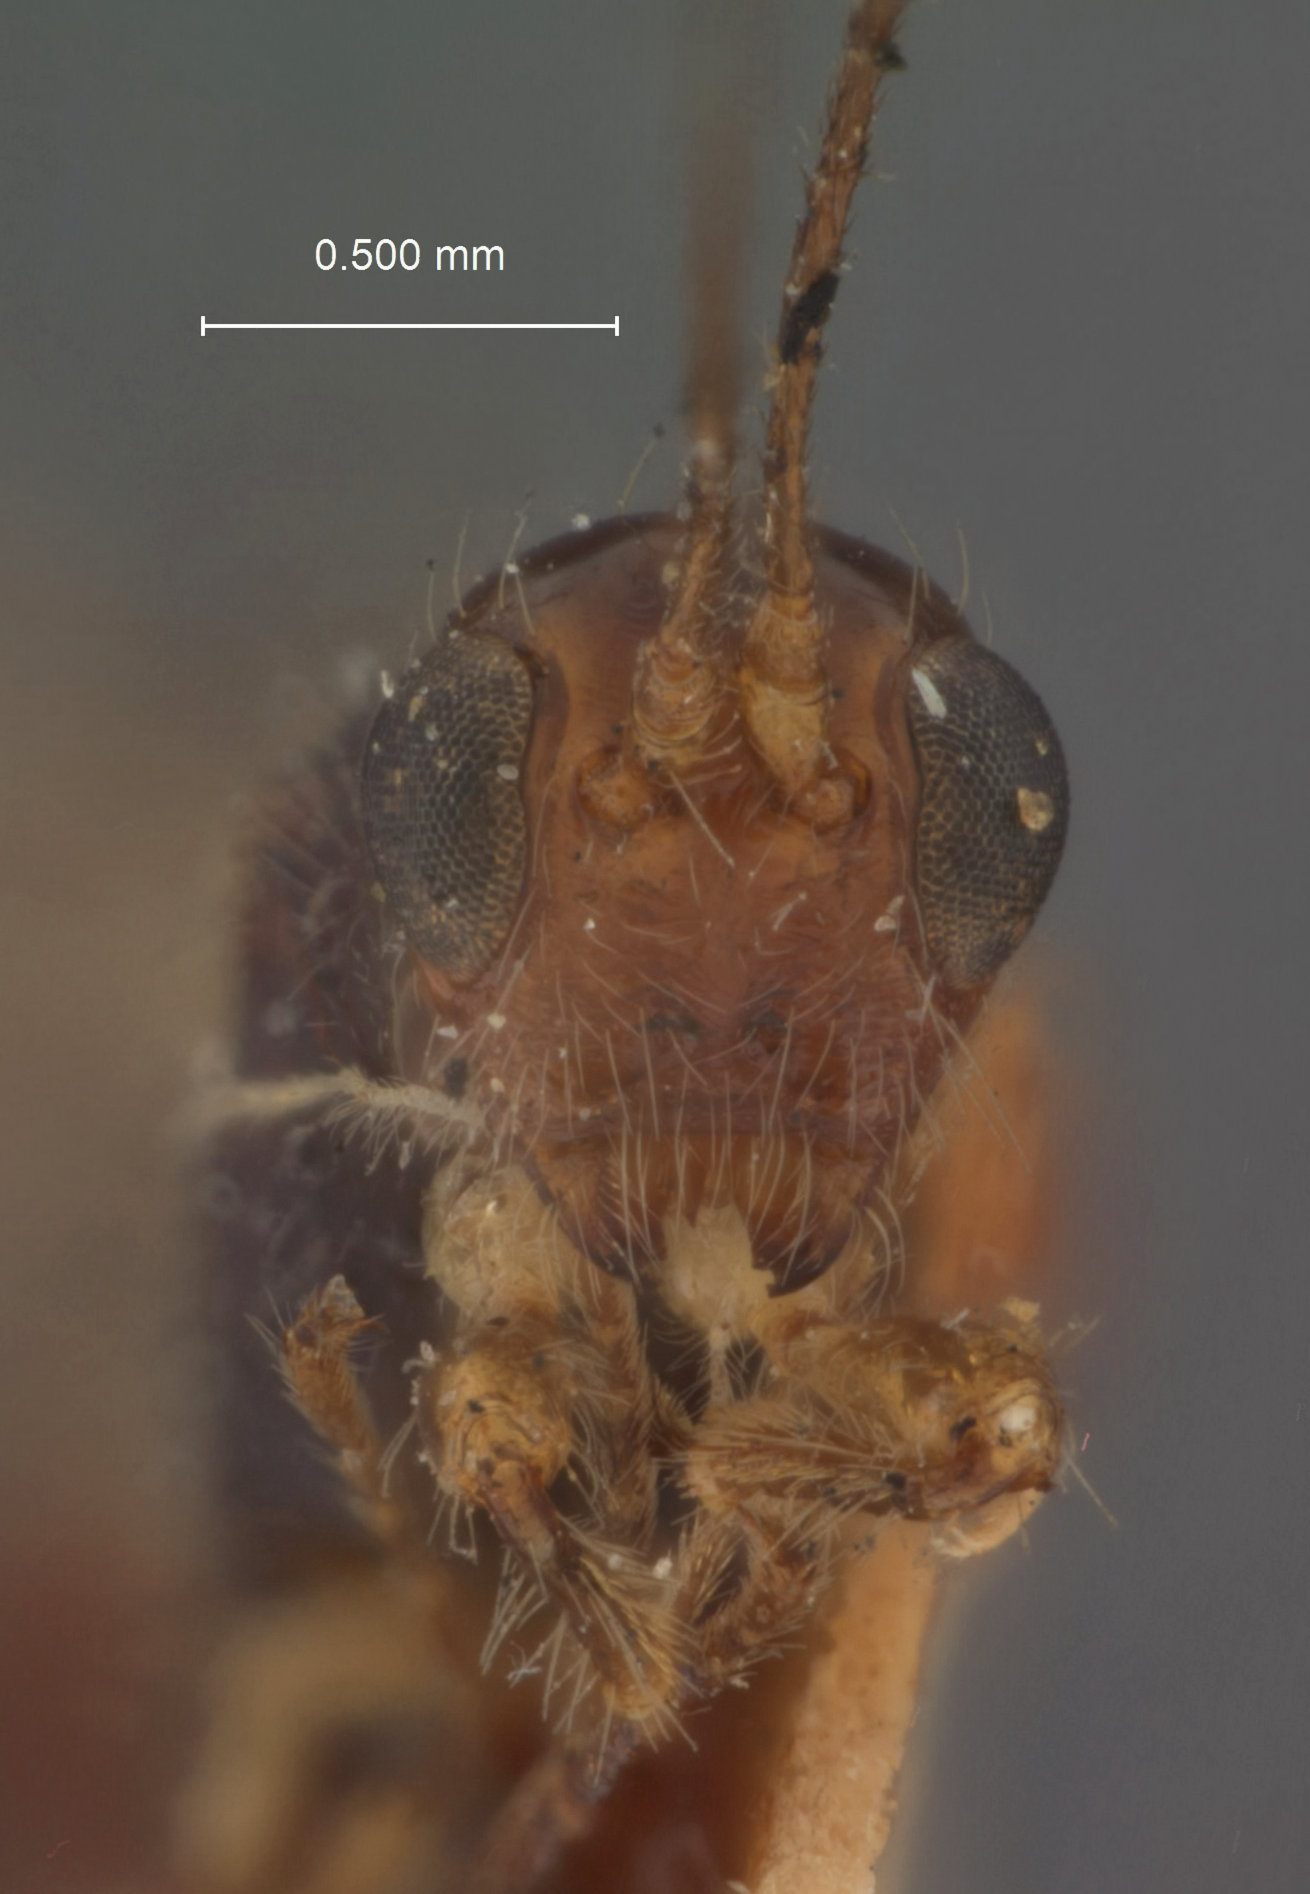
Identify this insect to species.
Spathius neleus
